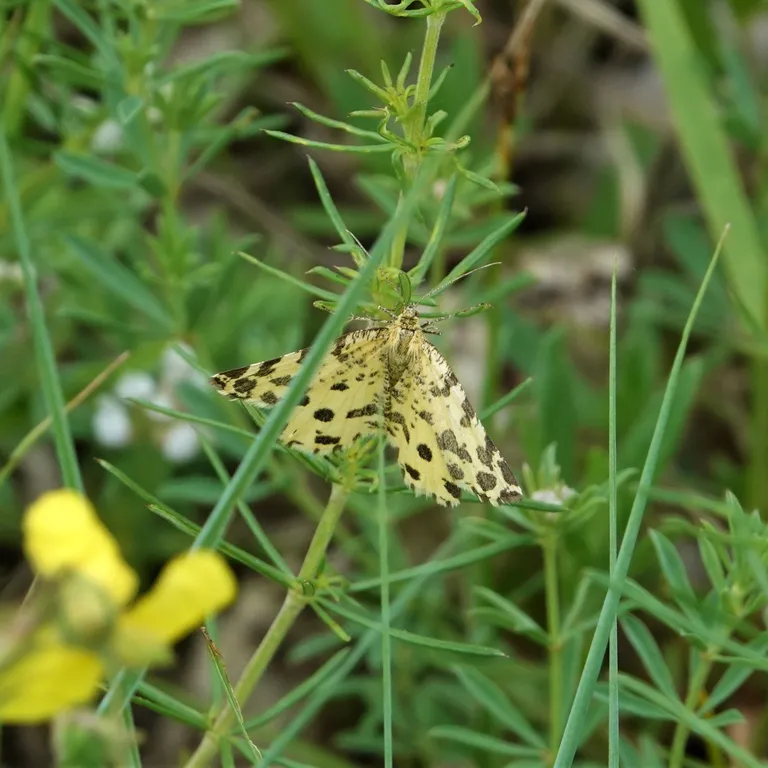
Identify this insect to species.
Pseudopanthera macularia
